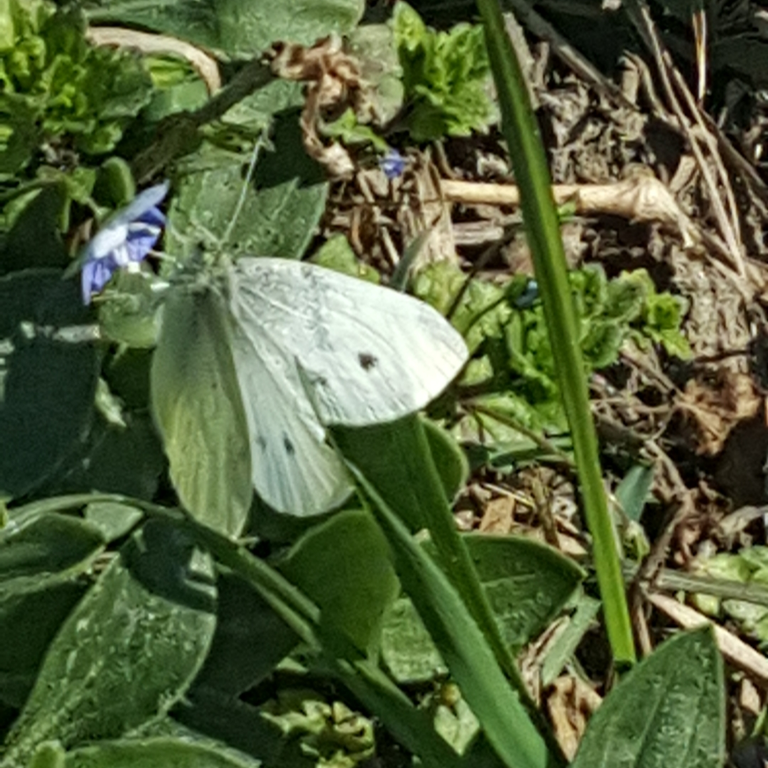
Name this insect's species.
Pieris rapae
